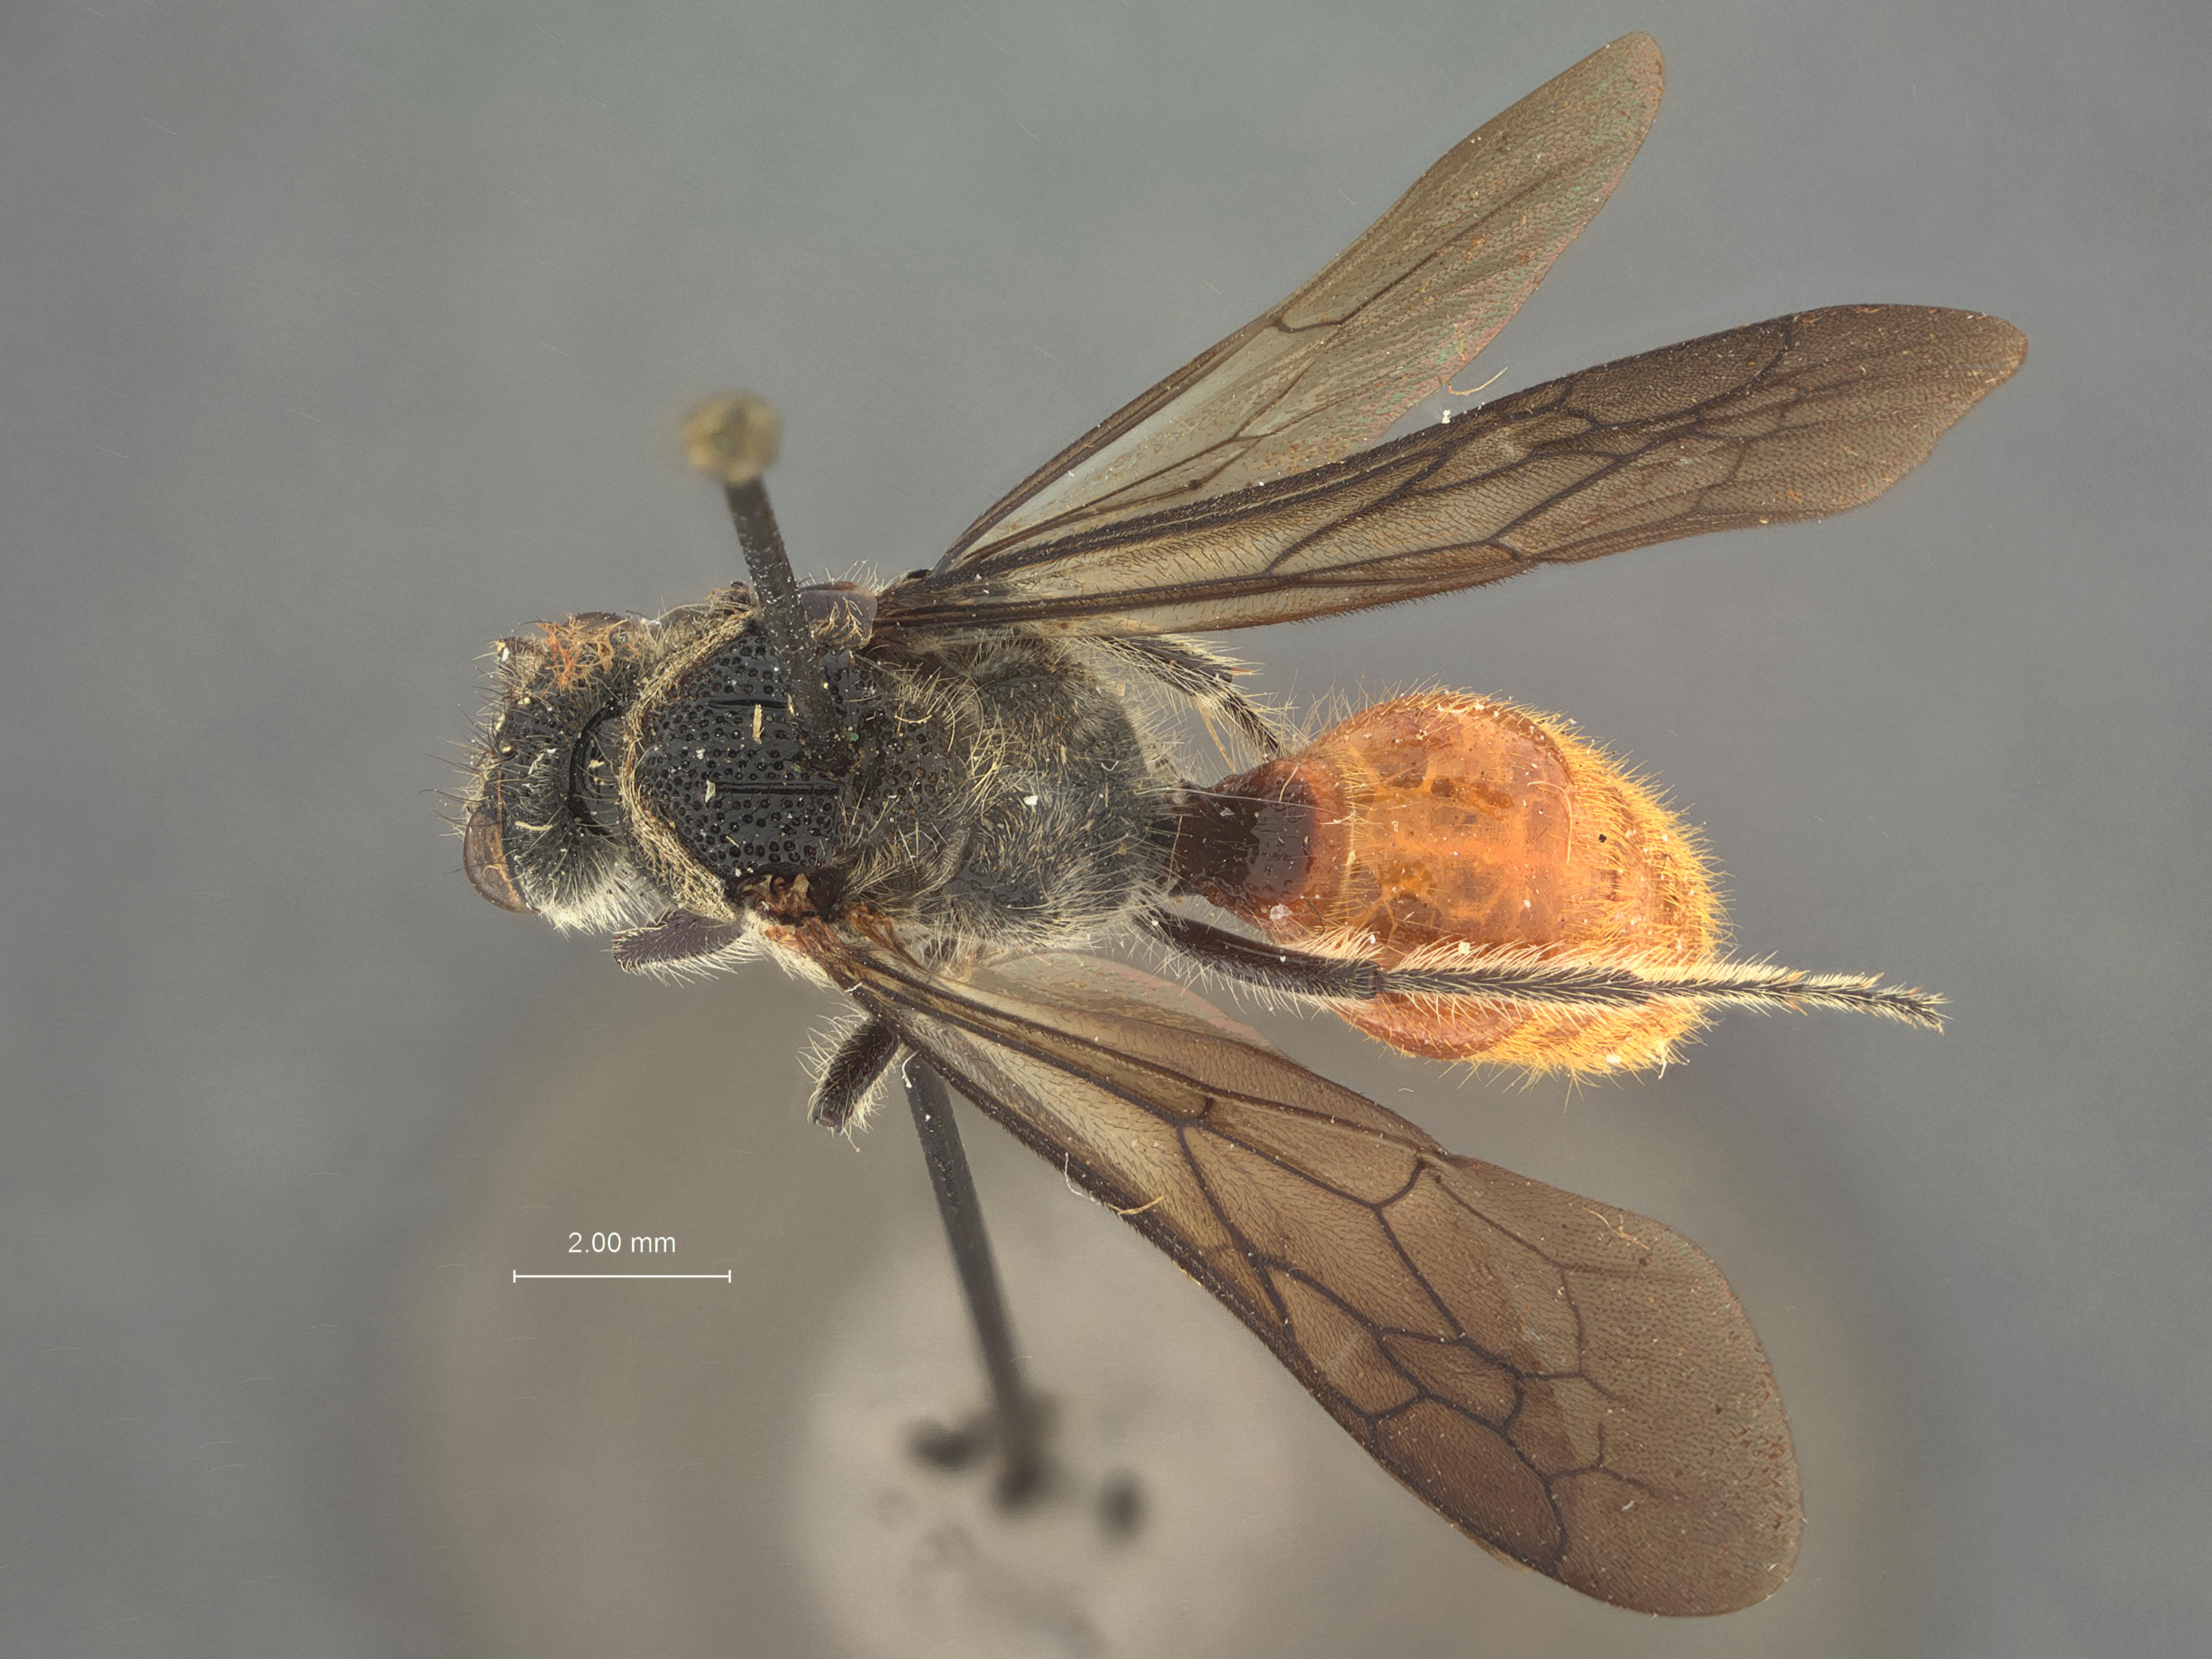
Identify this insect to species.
Timulla tumidula
